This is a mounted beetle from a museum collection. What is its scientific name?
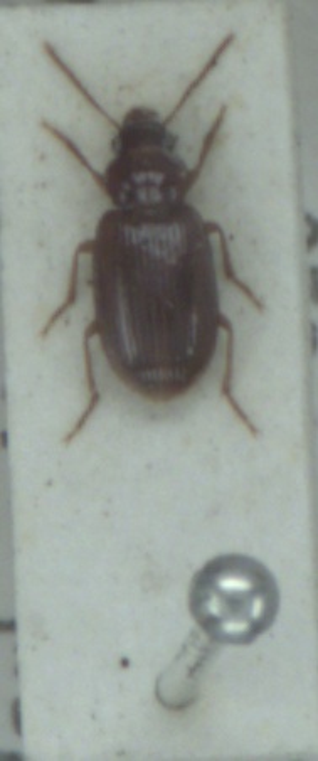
Bradycellus verbasci
